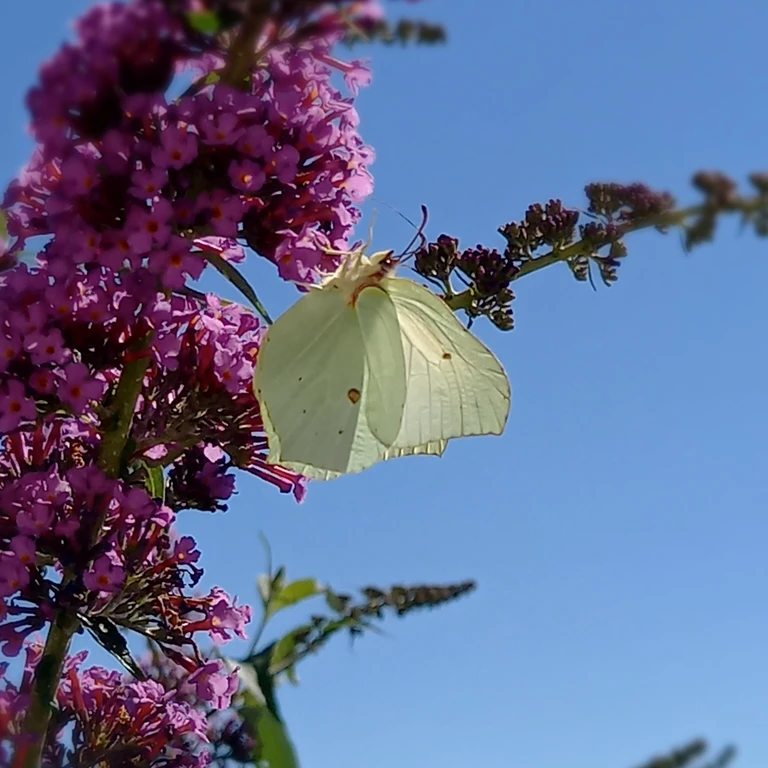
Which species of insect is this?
Gonepteryx rhamni
